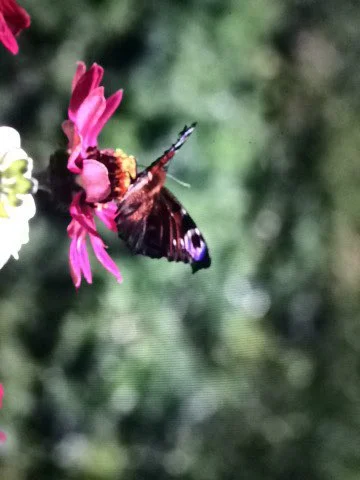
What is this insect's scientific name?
Aglais io
